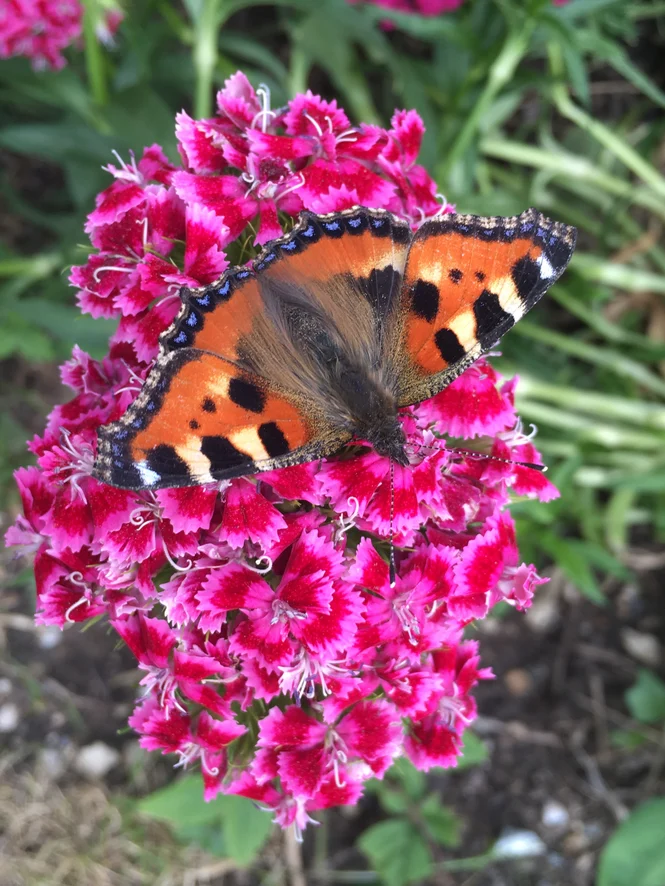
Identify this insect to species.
Aglais urticae
